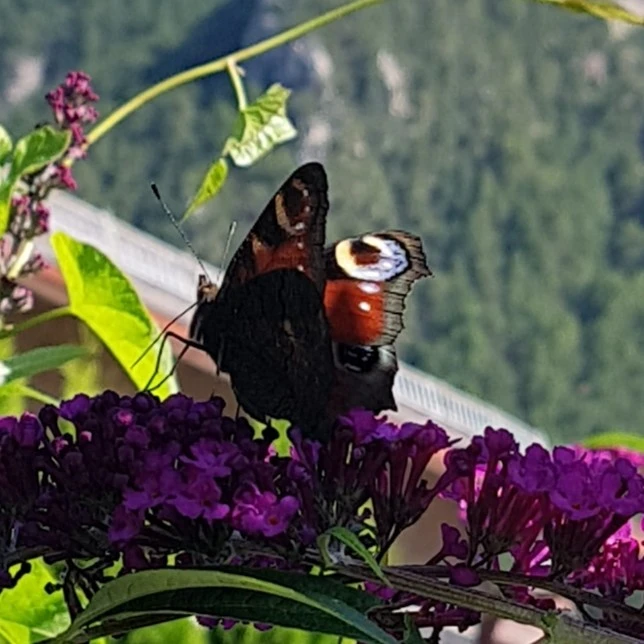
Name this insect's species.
Aglais io
